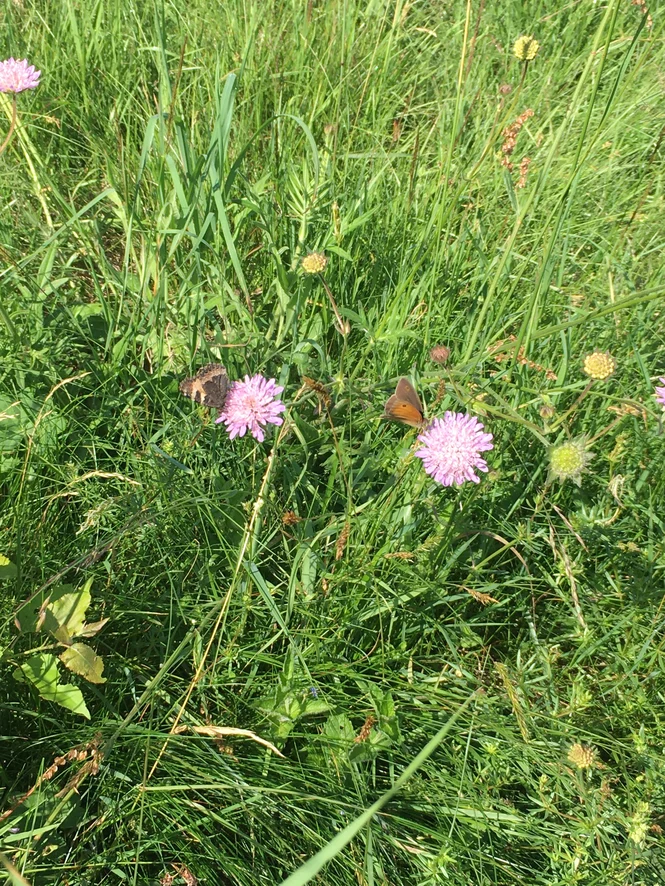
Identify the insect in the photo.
Aglais urticae
